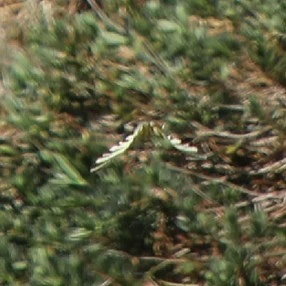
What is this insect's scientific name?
Iphiclides podalirius
